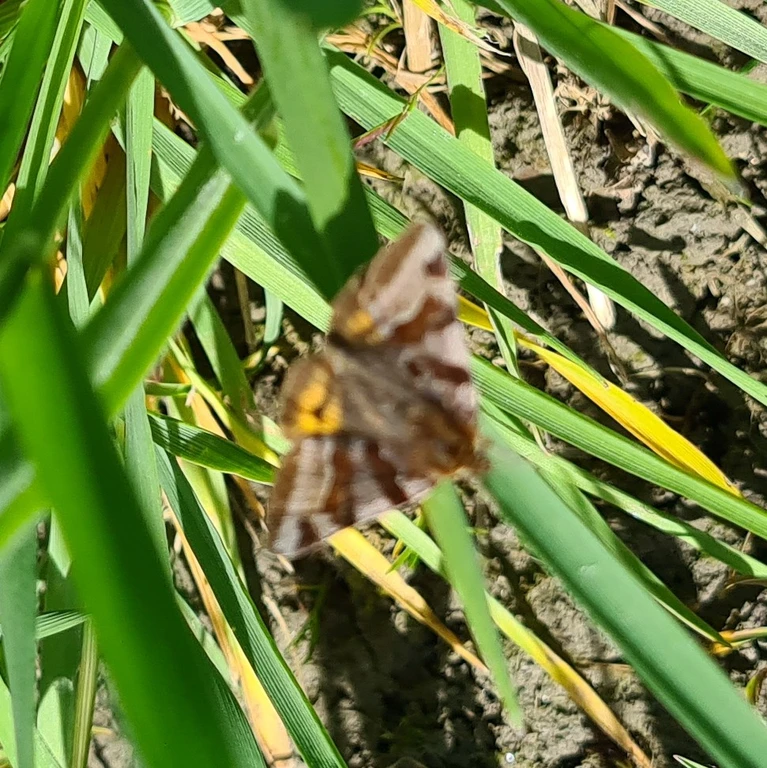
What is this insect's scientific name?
Euclidia glyphica
